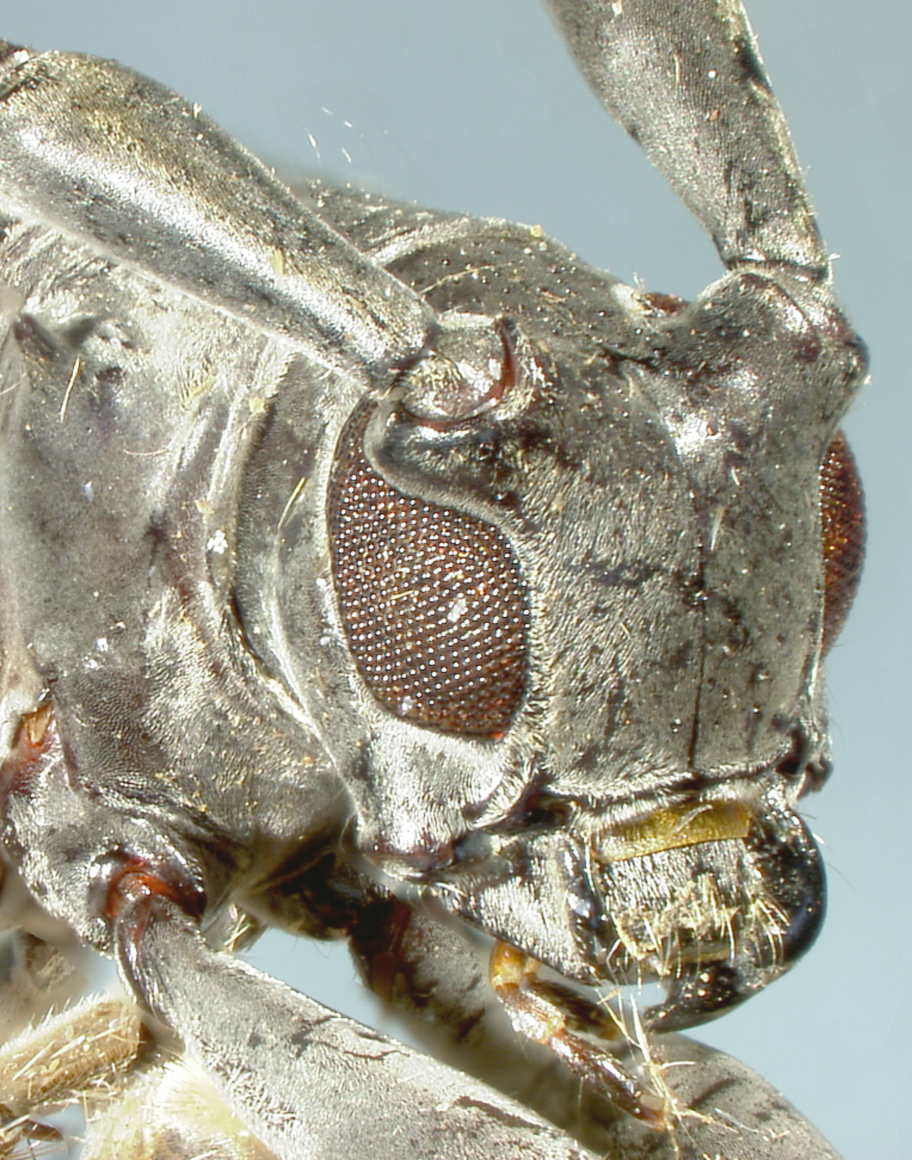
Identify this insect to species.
Dihammus ater (also Acalolepta atra)
